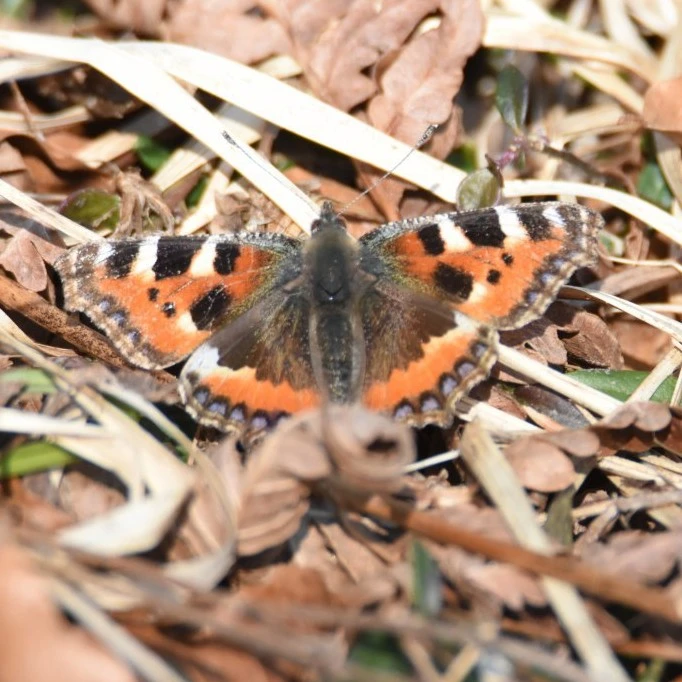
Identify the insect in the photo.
Aglais urticae
